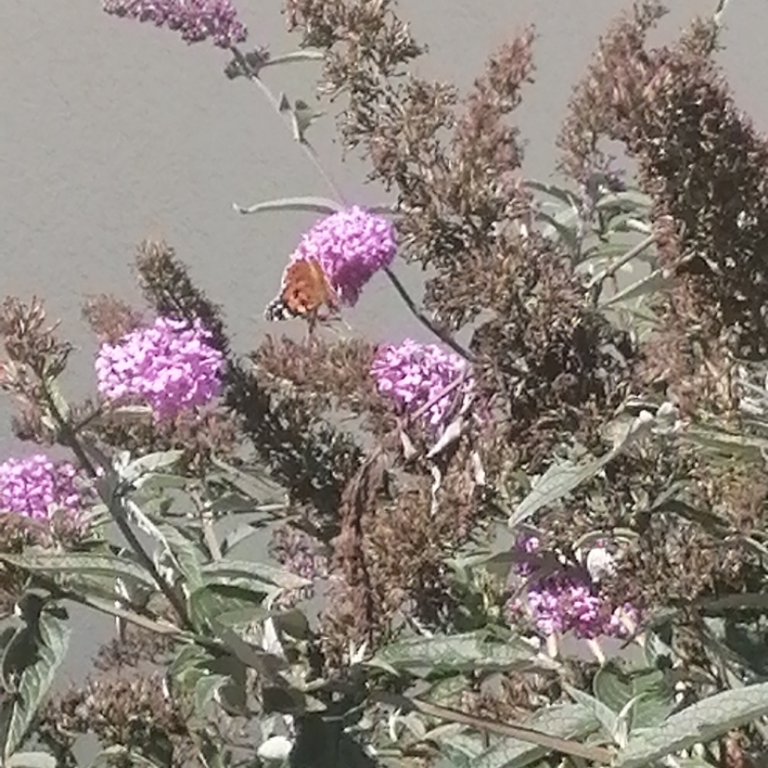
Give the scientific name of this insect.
Vanessa cardui
